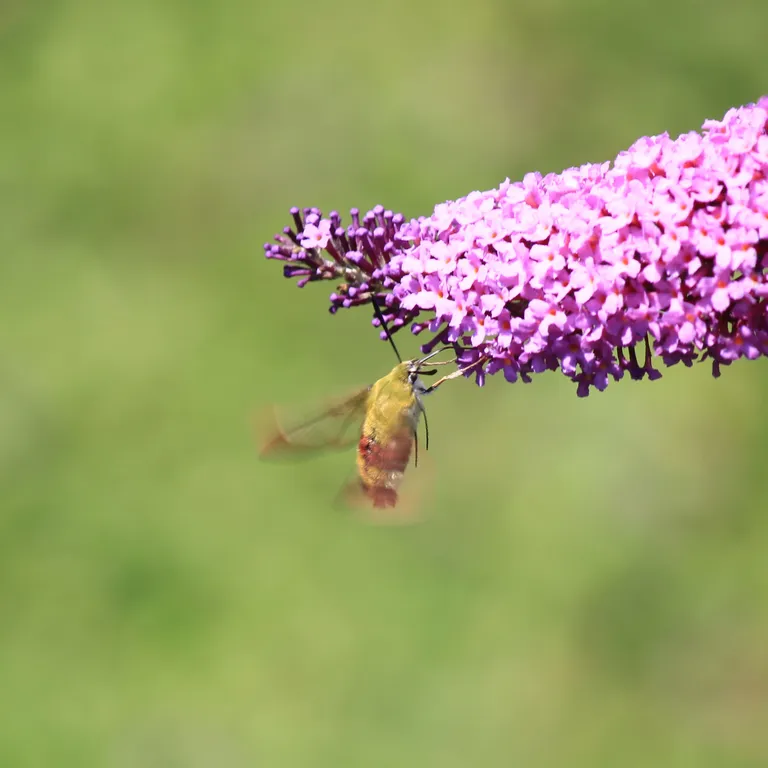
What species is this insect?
Hemaris fuciformis
